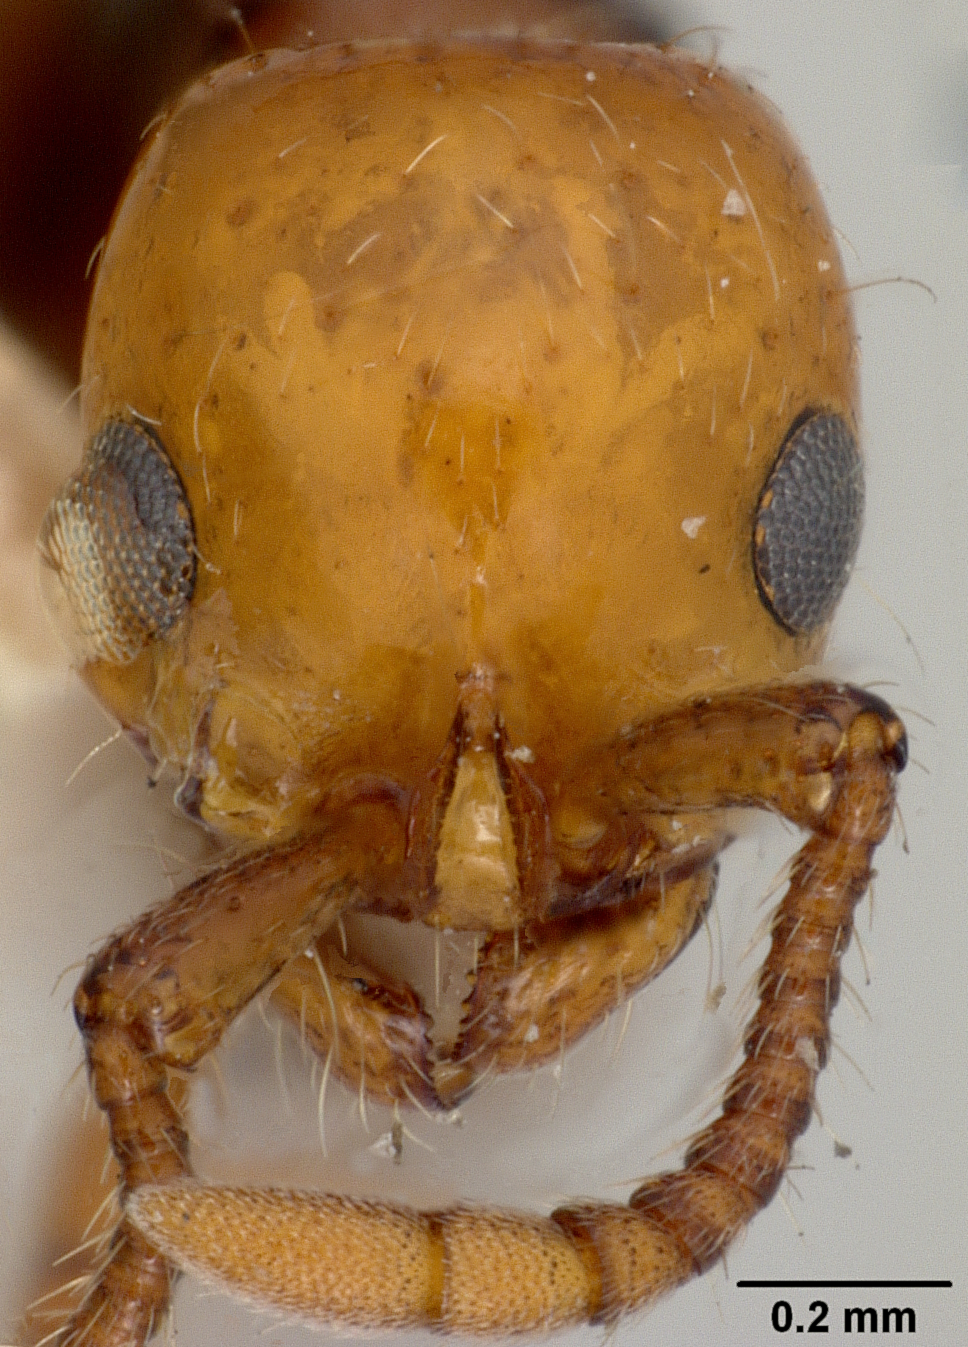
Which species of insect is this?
Phyracaces elegans
